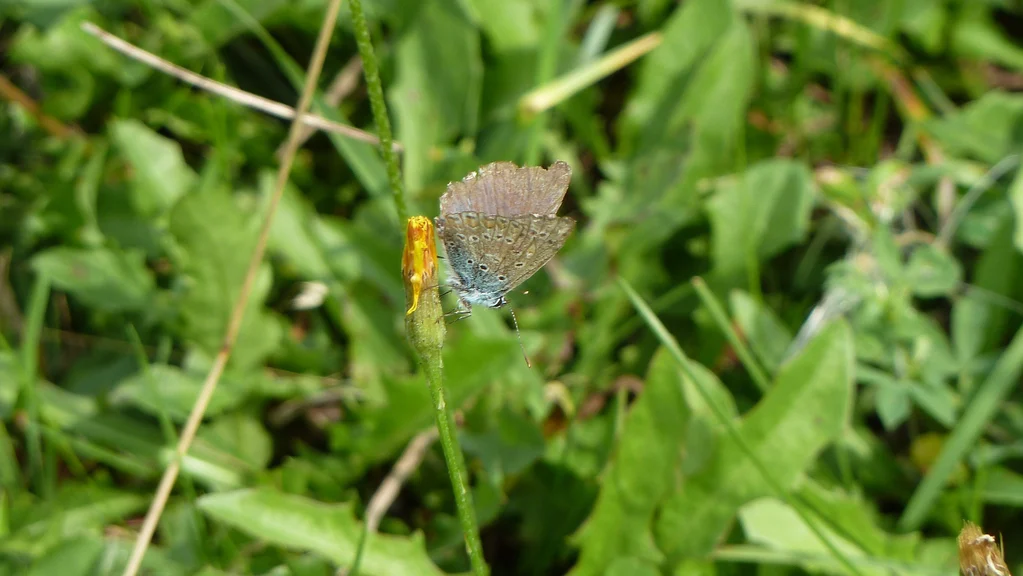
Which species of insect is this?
Polyommatus icarus
